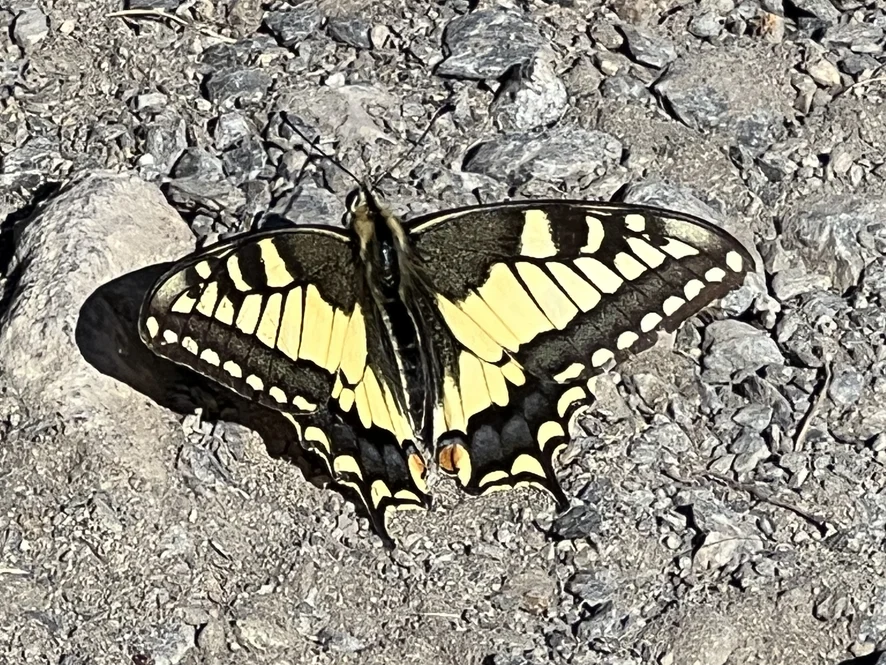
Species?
Papilio machaon
